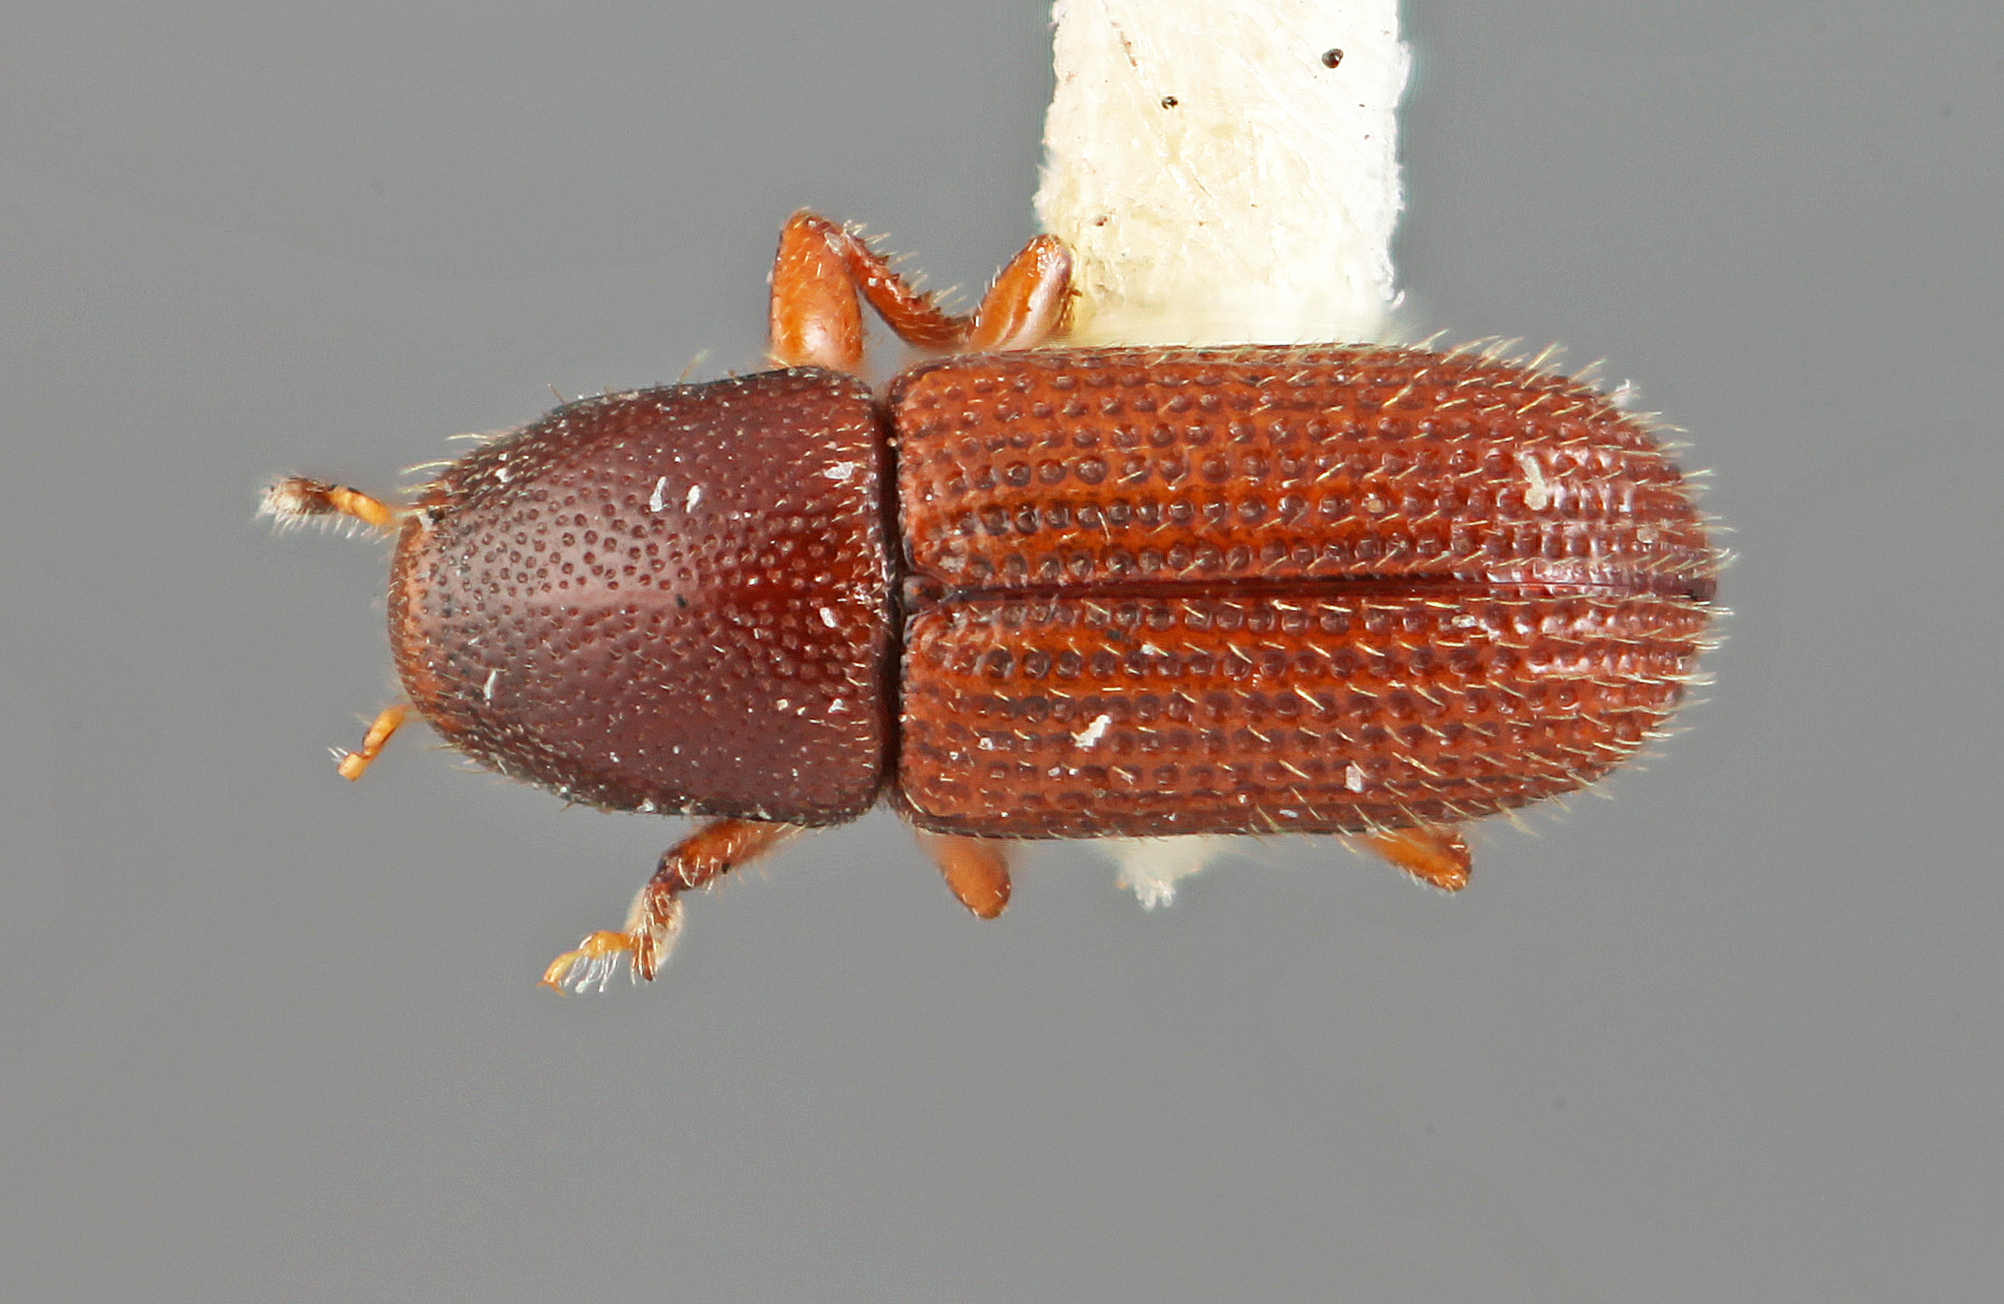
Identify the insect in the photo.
Microborus lautus
